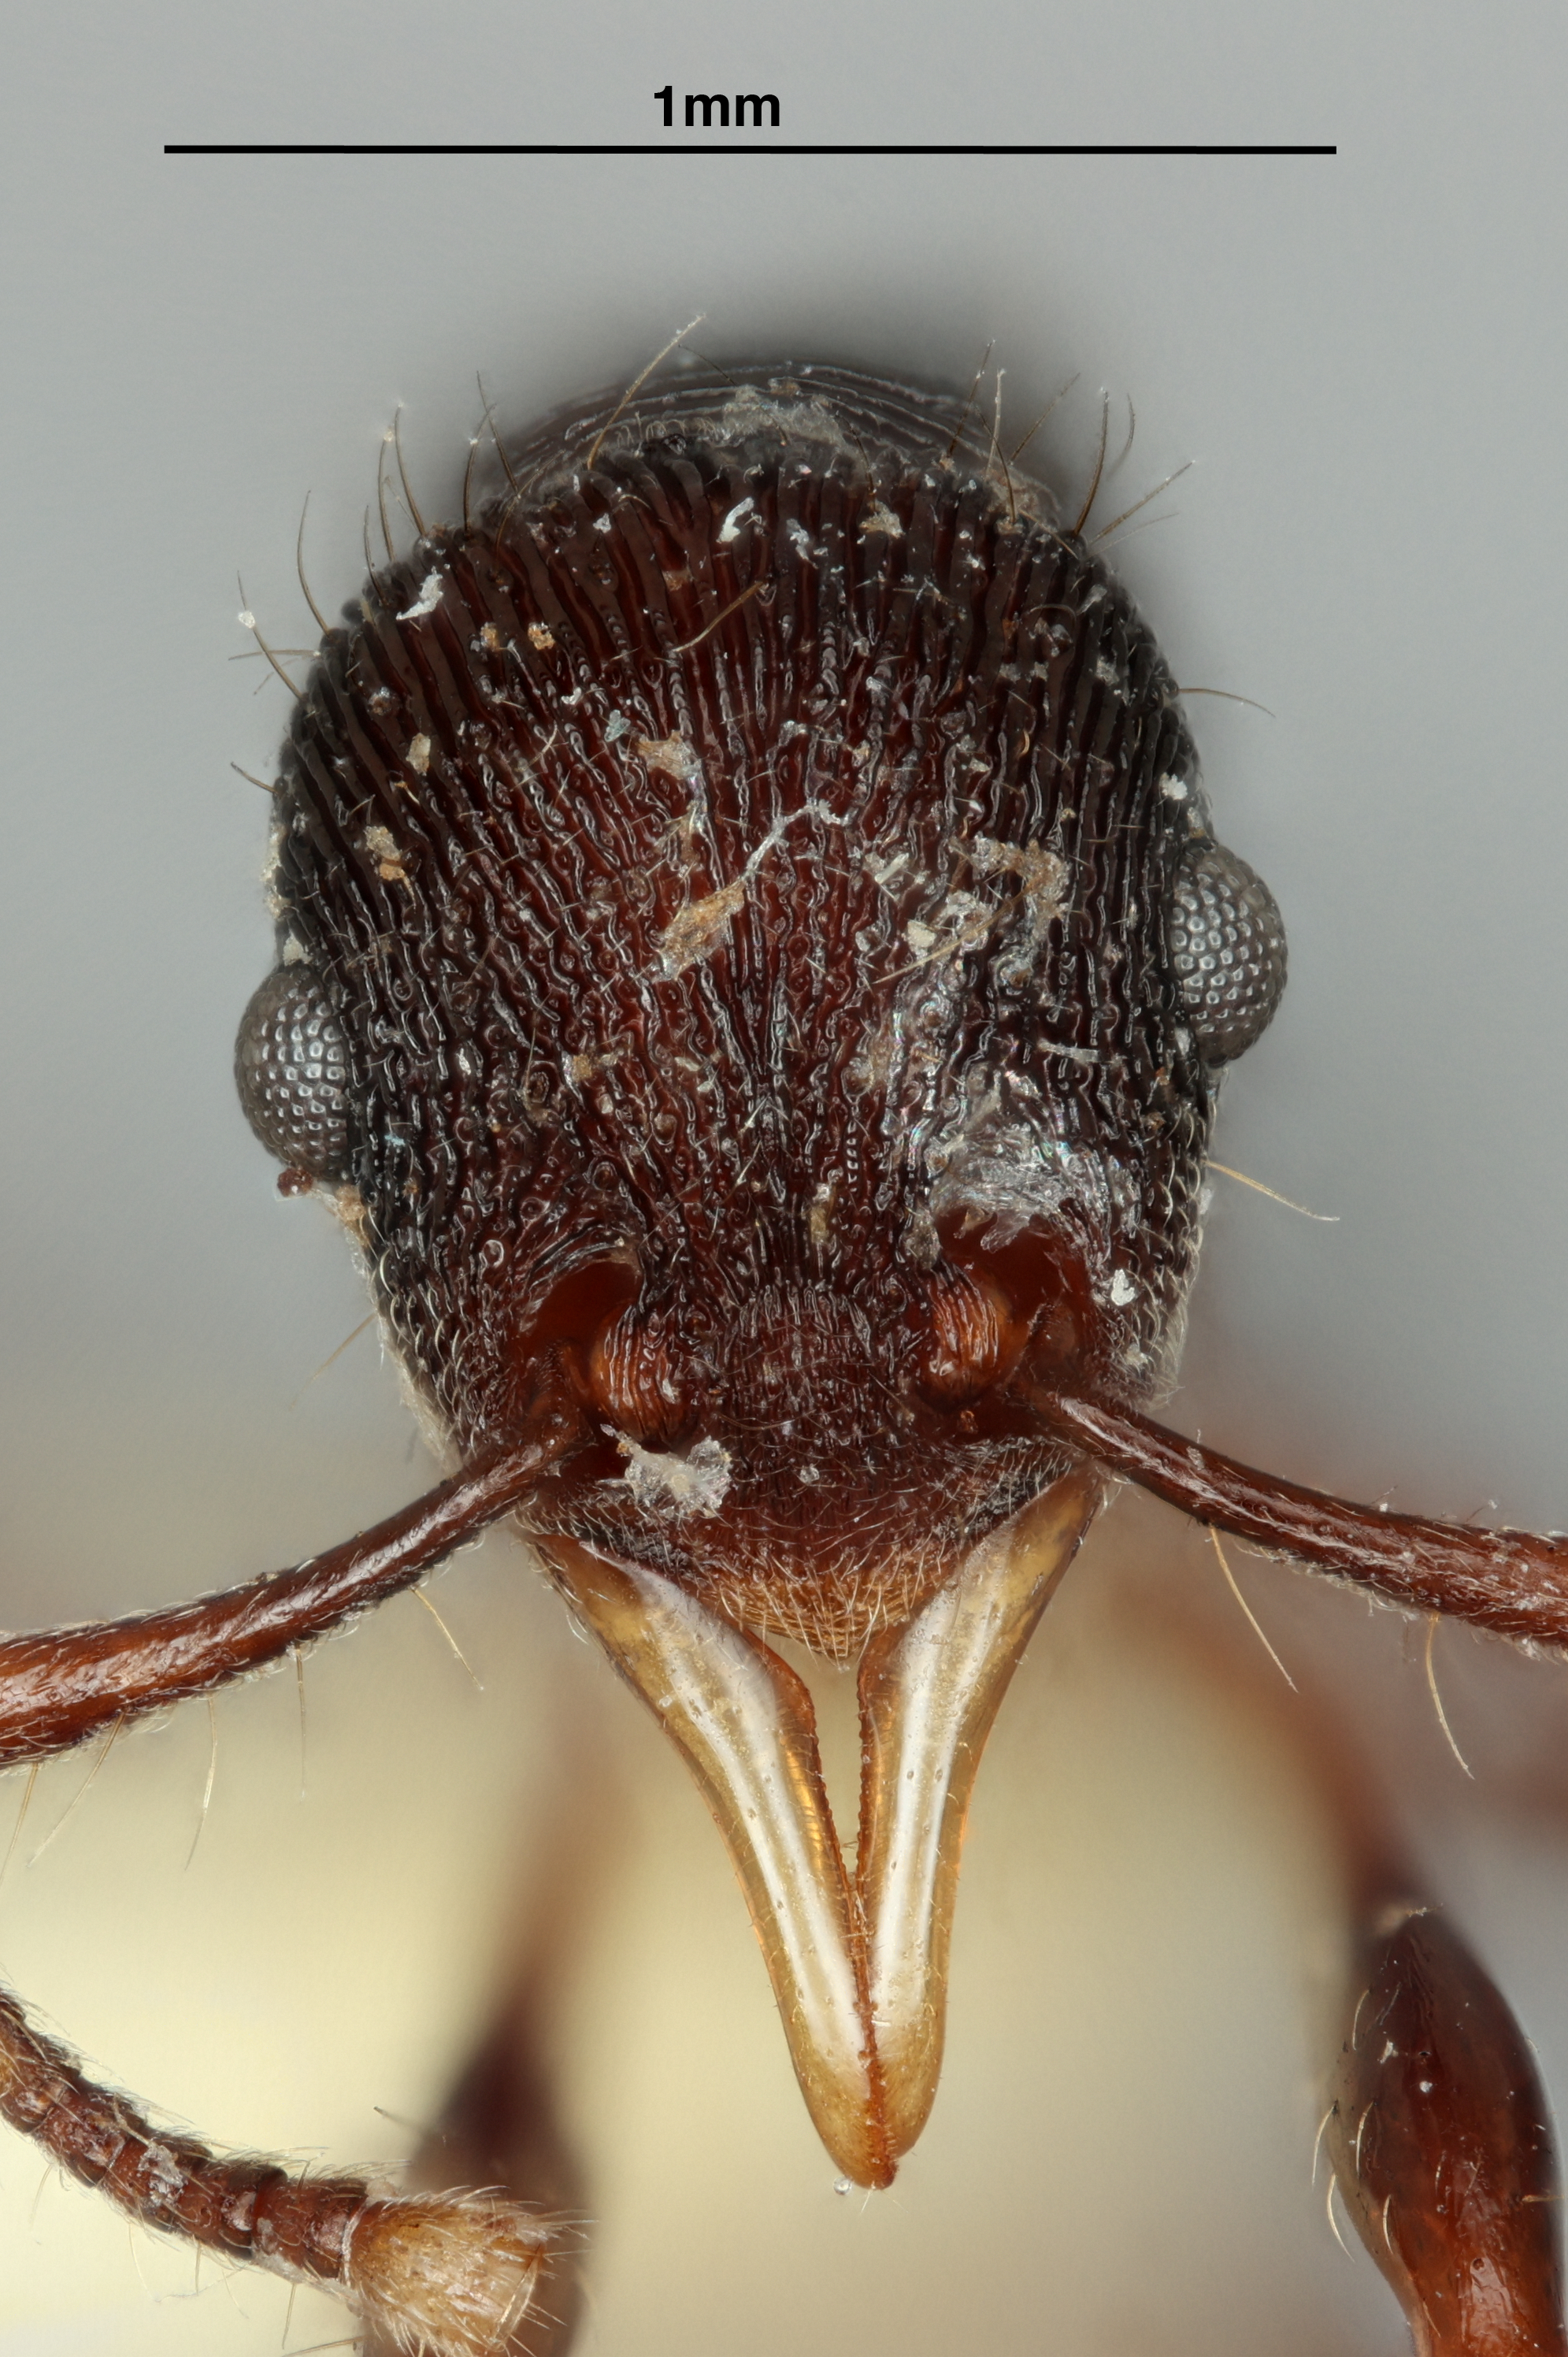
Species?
Lenomyrmex hoelldobleri
